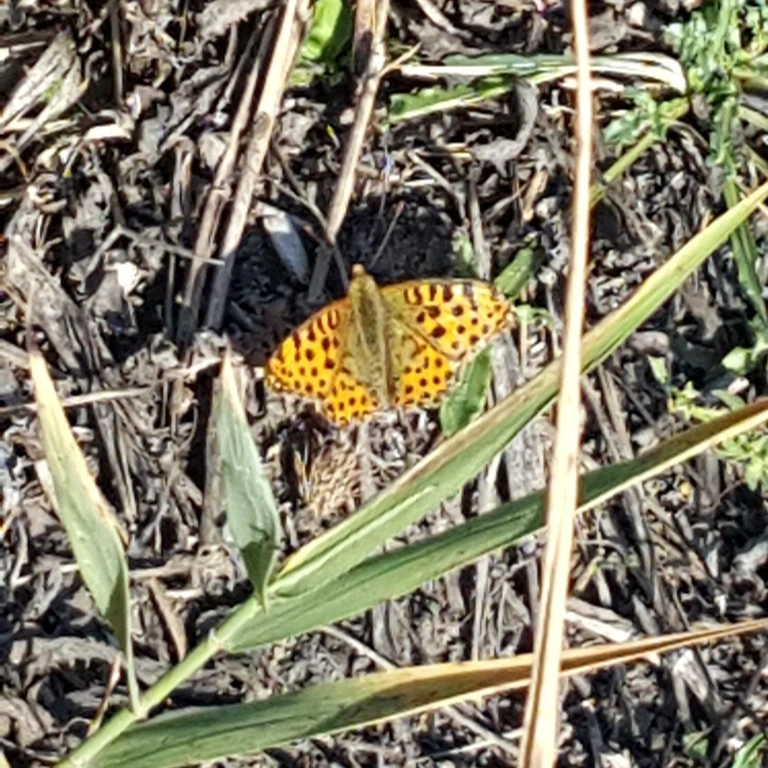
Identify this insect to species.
Issoria lathonia
